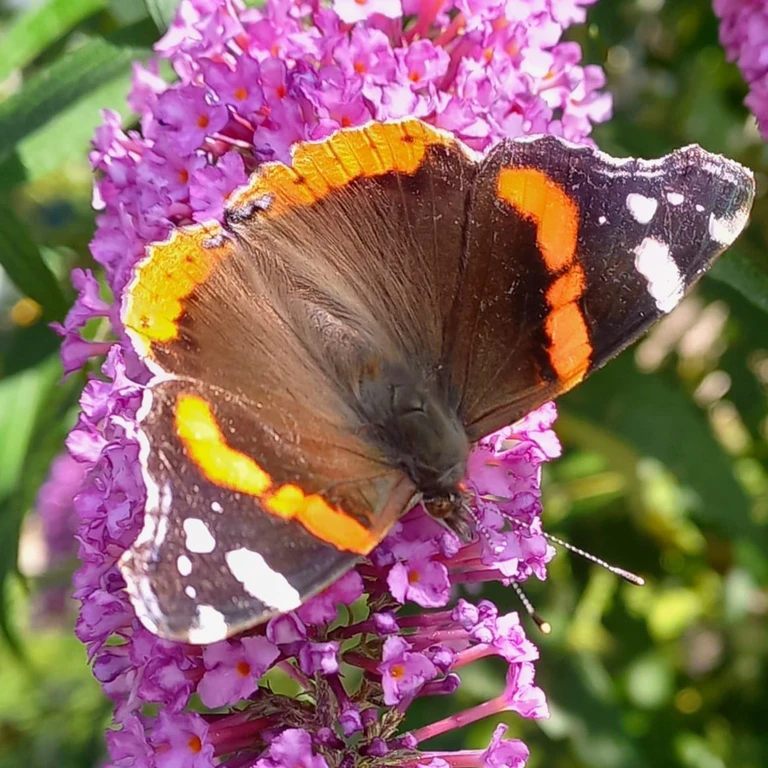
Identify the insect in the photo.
Vanessa atalanta
